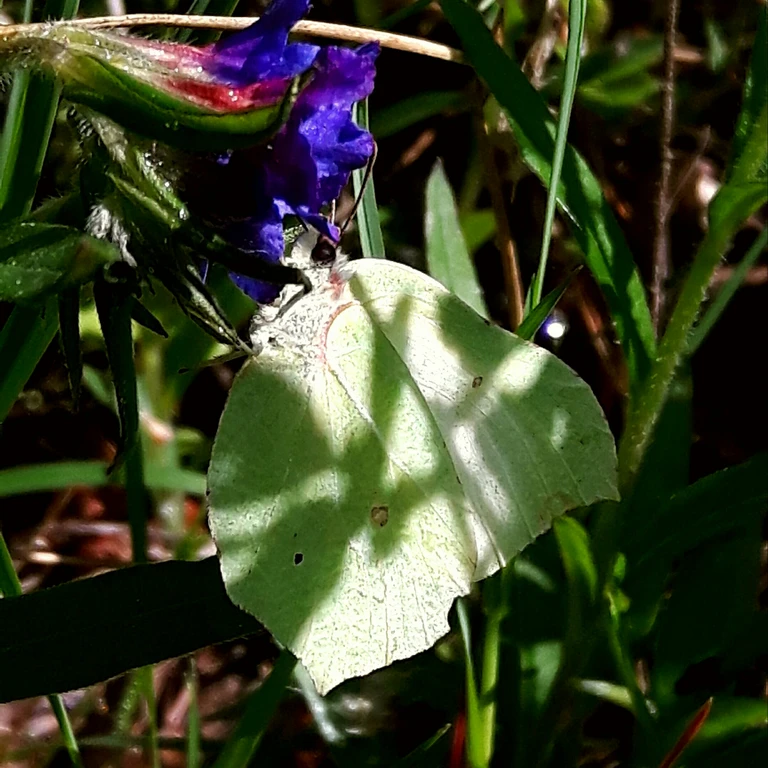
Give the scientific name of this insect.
Gonepteryx rhamni
